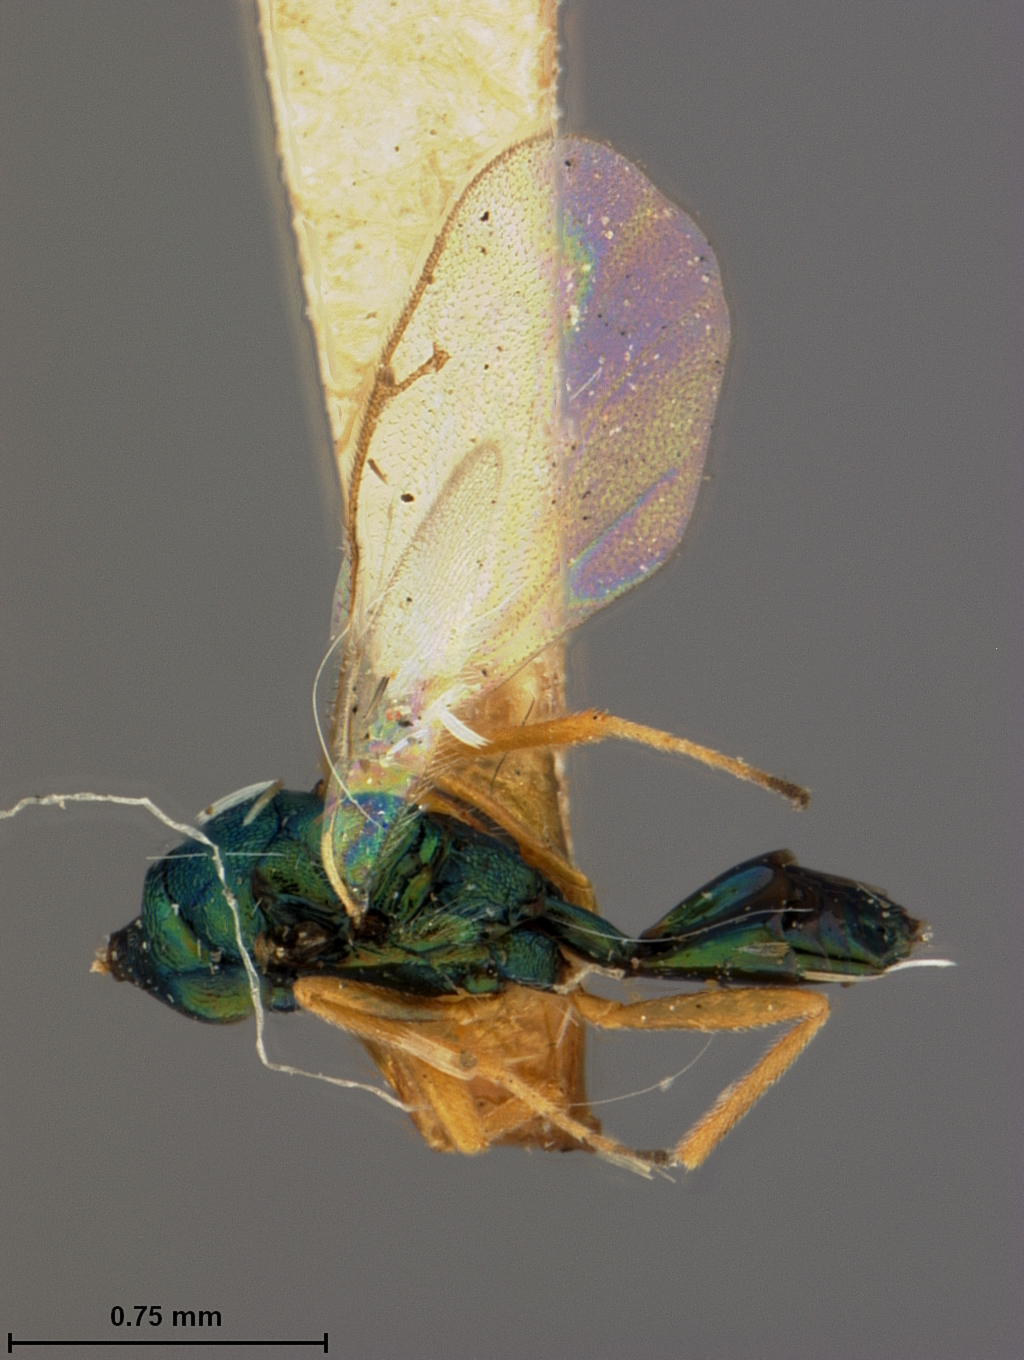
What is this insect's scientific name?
Dipara latipennis
